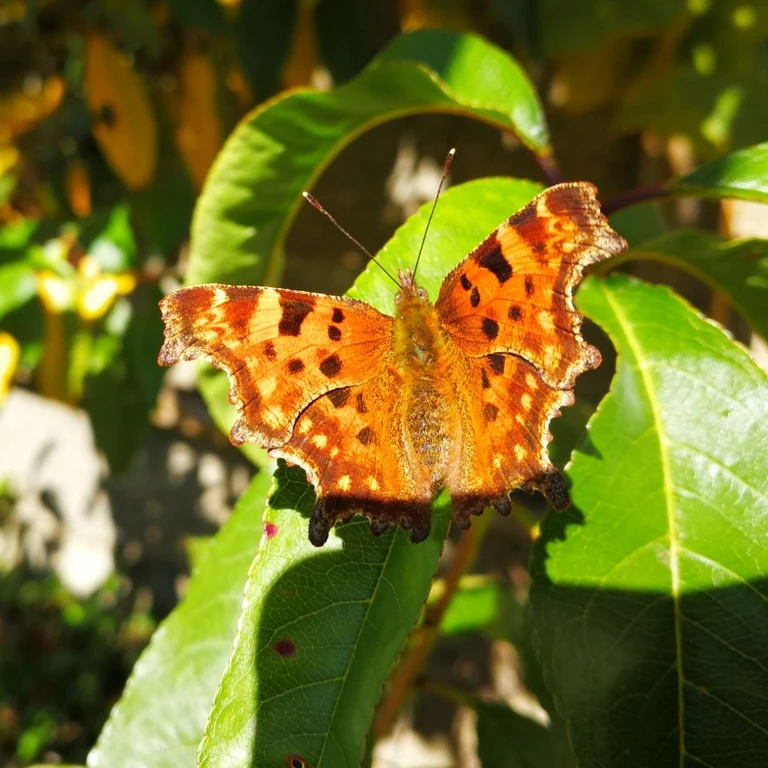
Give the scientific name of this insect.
Polygonia c-album
